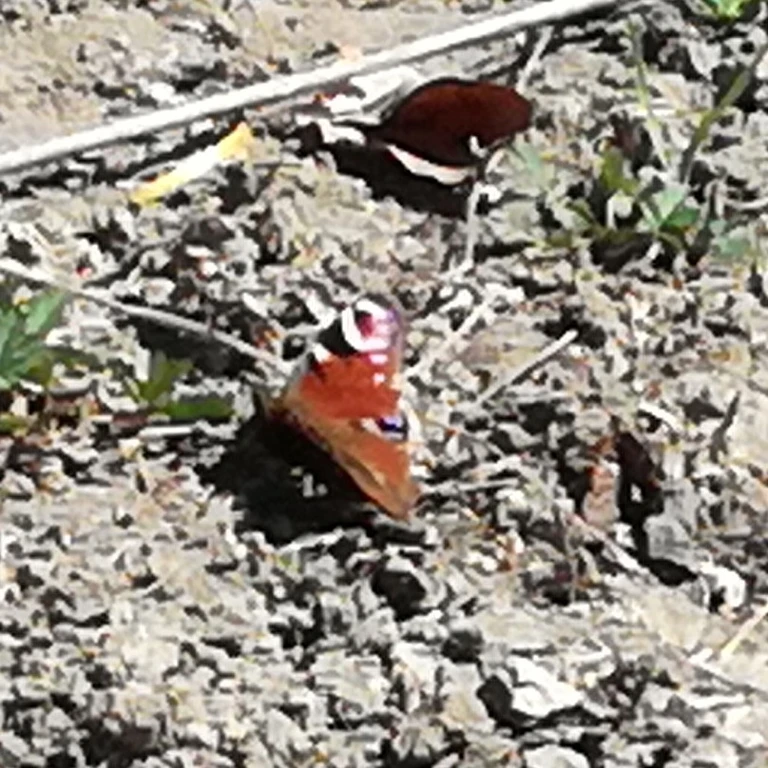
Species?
Aglais io
